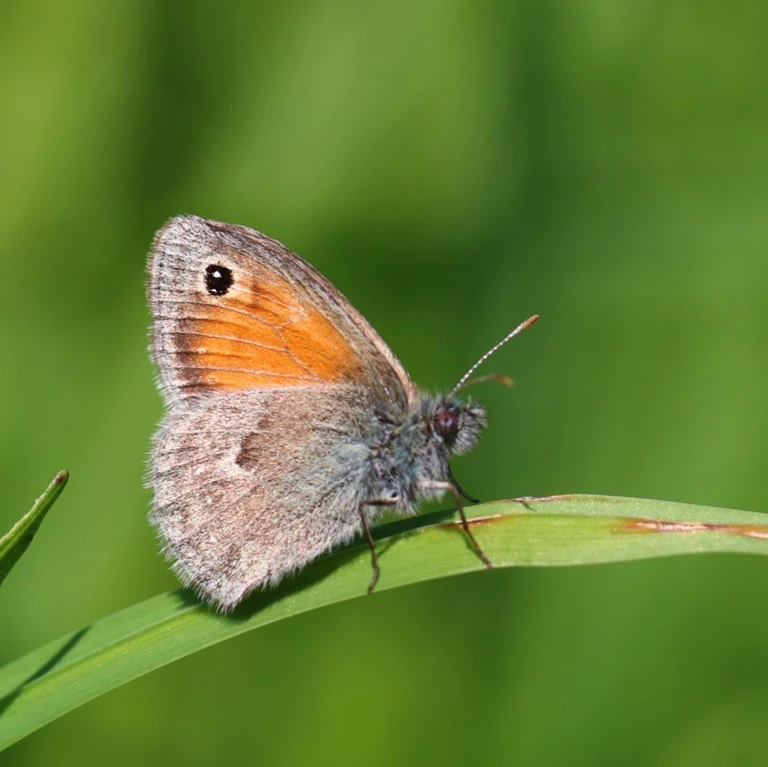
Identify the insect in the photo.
Coenonympha pamphilus
